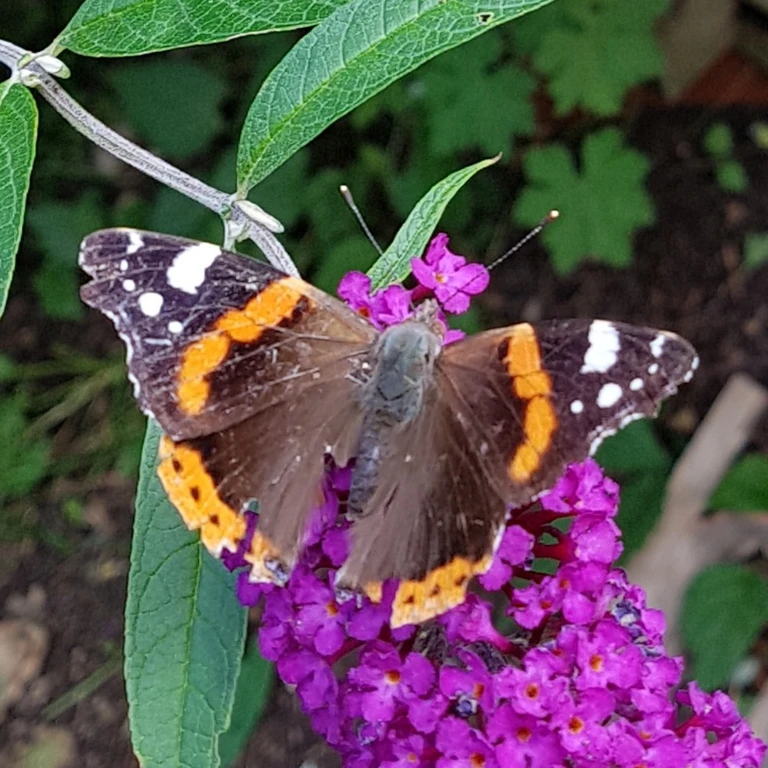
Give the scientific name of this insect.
Vanessa atalanta
